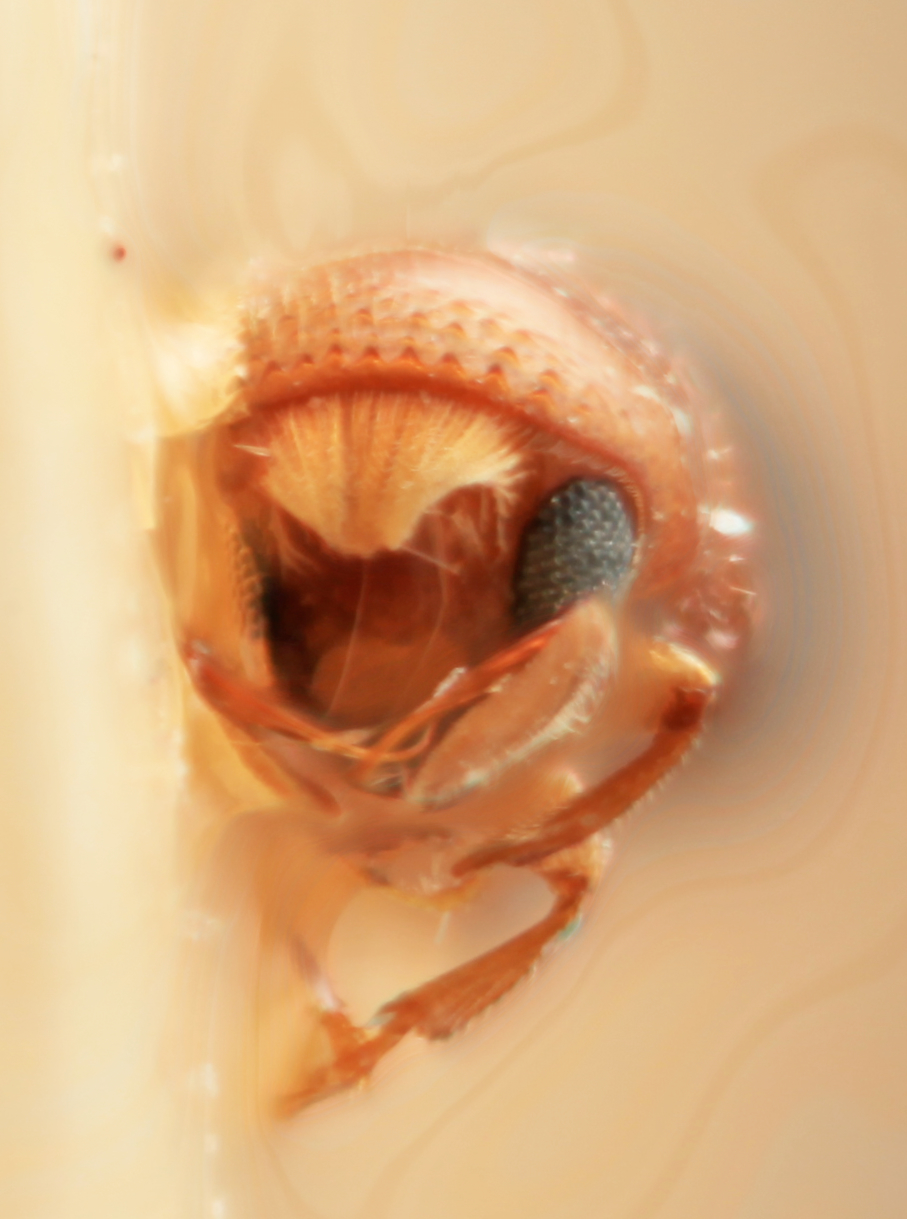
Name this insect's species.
Corthylus schulzi
